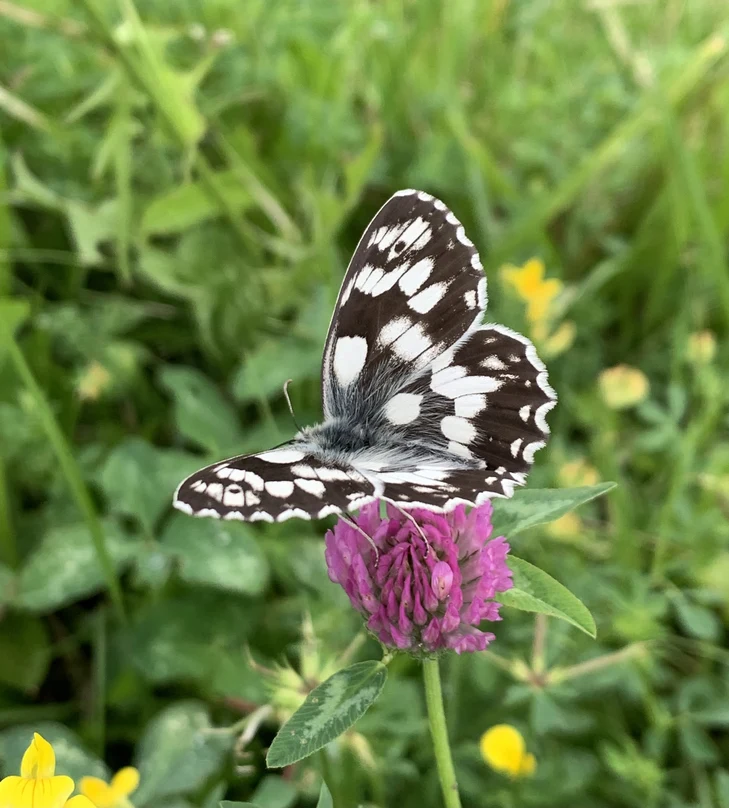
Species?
Melanargia galathea
